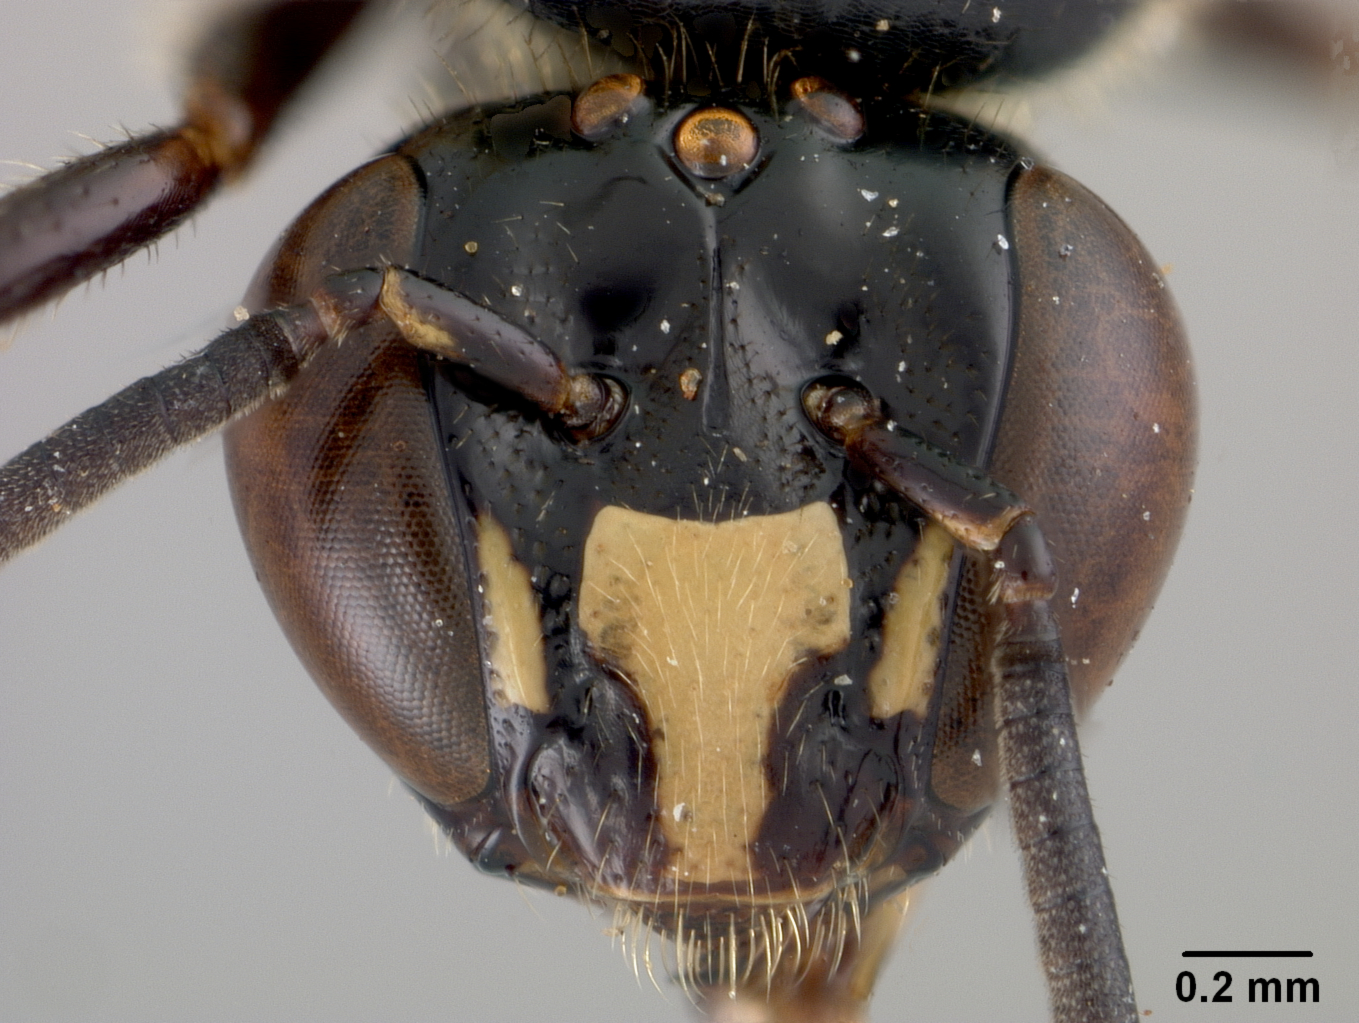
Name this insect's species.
Braunsapis apicalis
